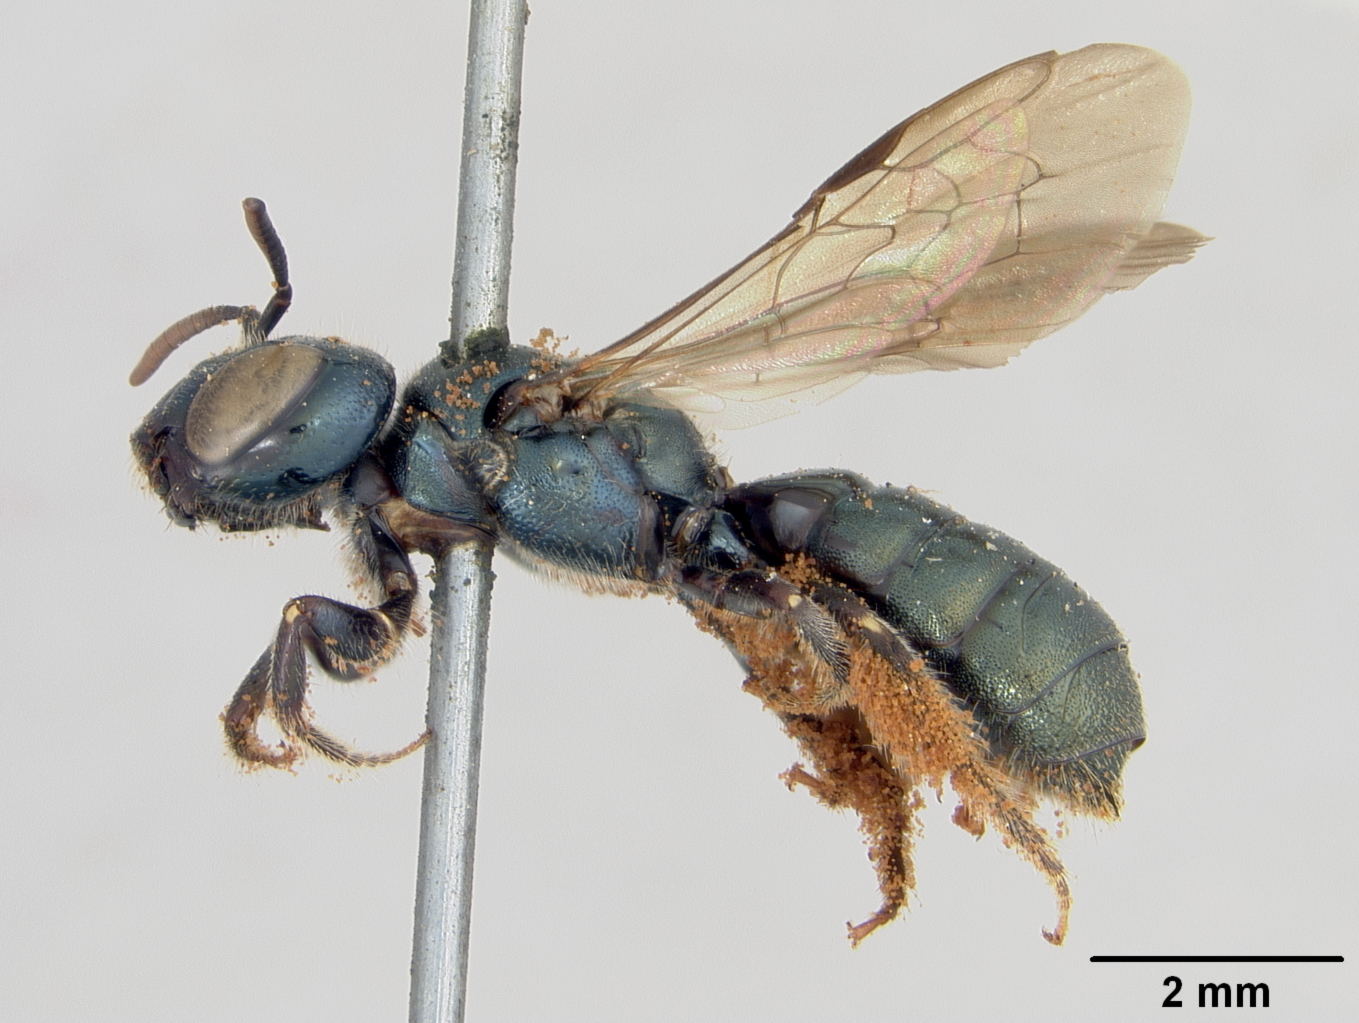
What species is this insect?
Ceratina townsendi
